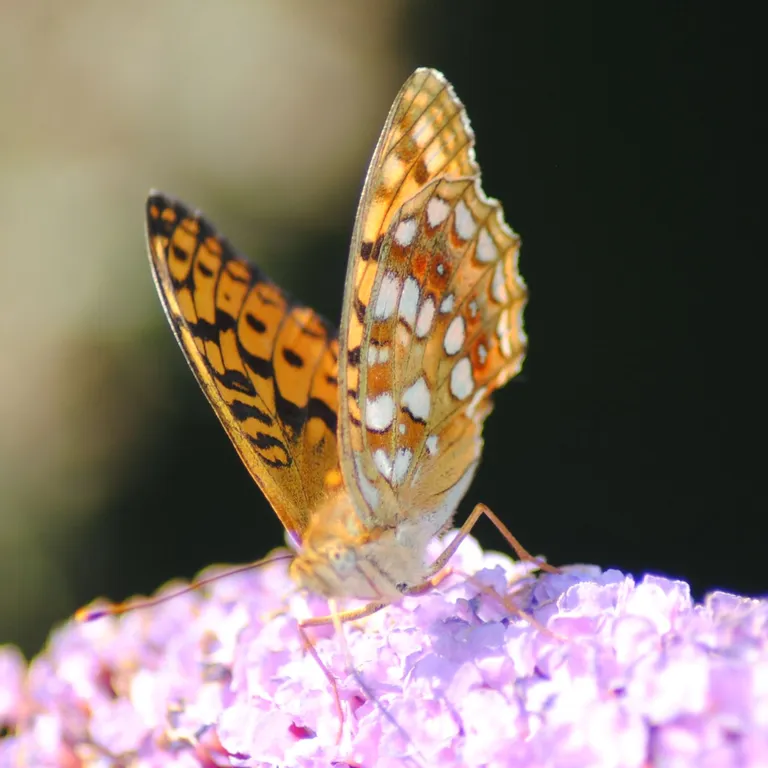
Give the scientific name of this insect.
Fabriciana adippe
